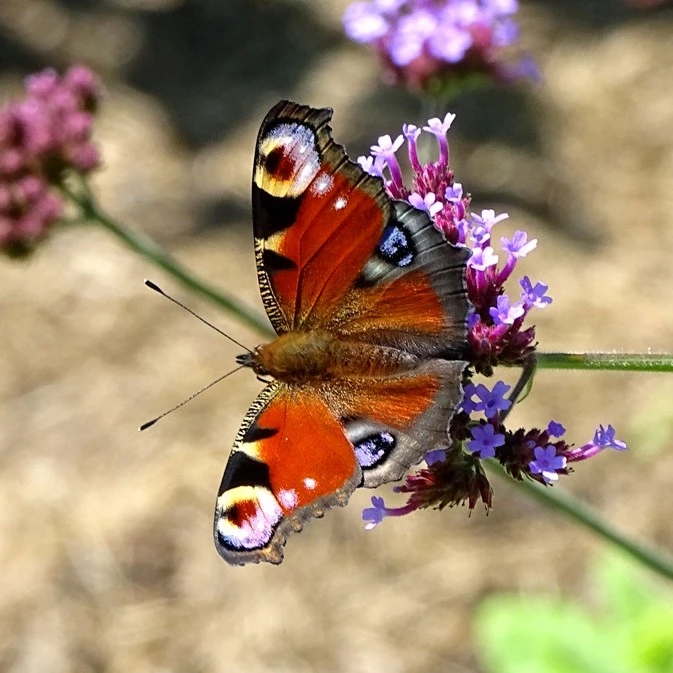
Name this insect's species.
Aglais io
